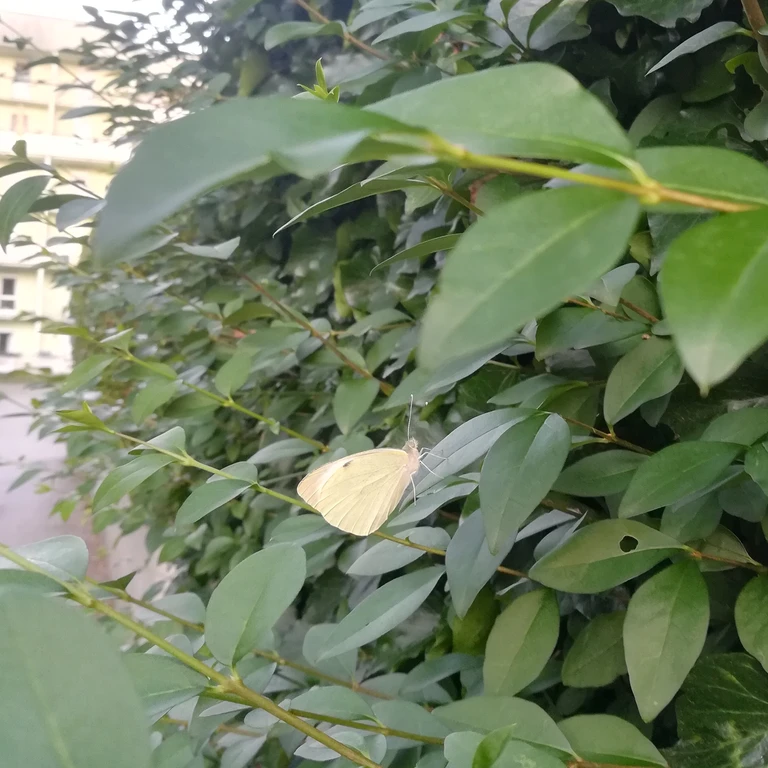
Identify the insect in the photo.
Pieris brassicae
